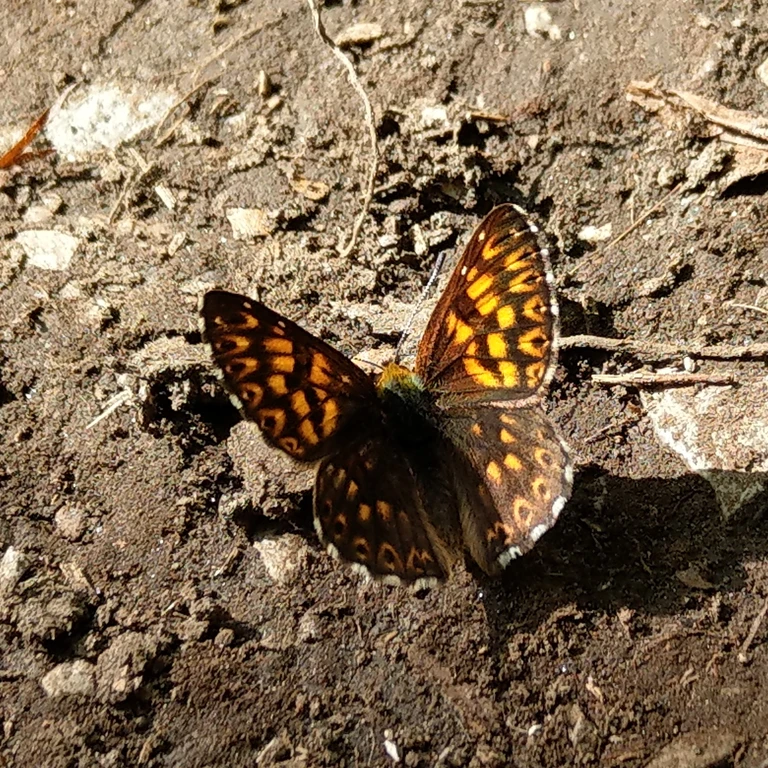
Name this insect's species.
Hamearis lucina
